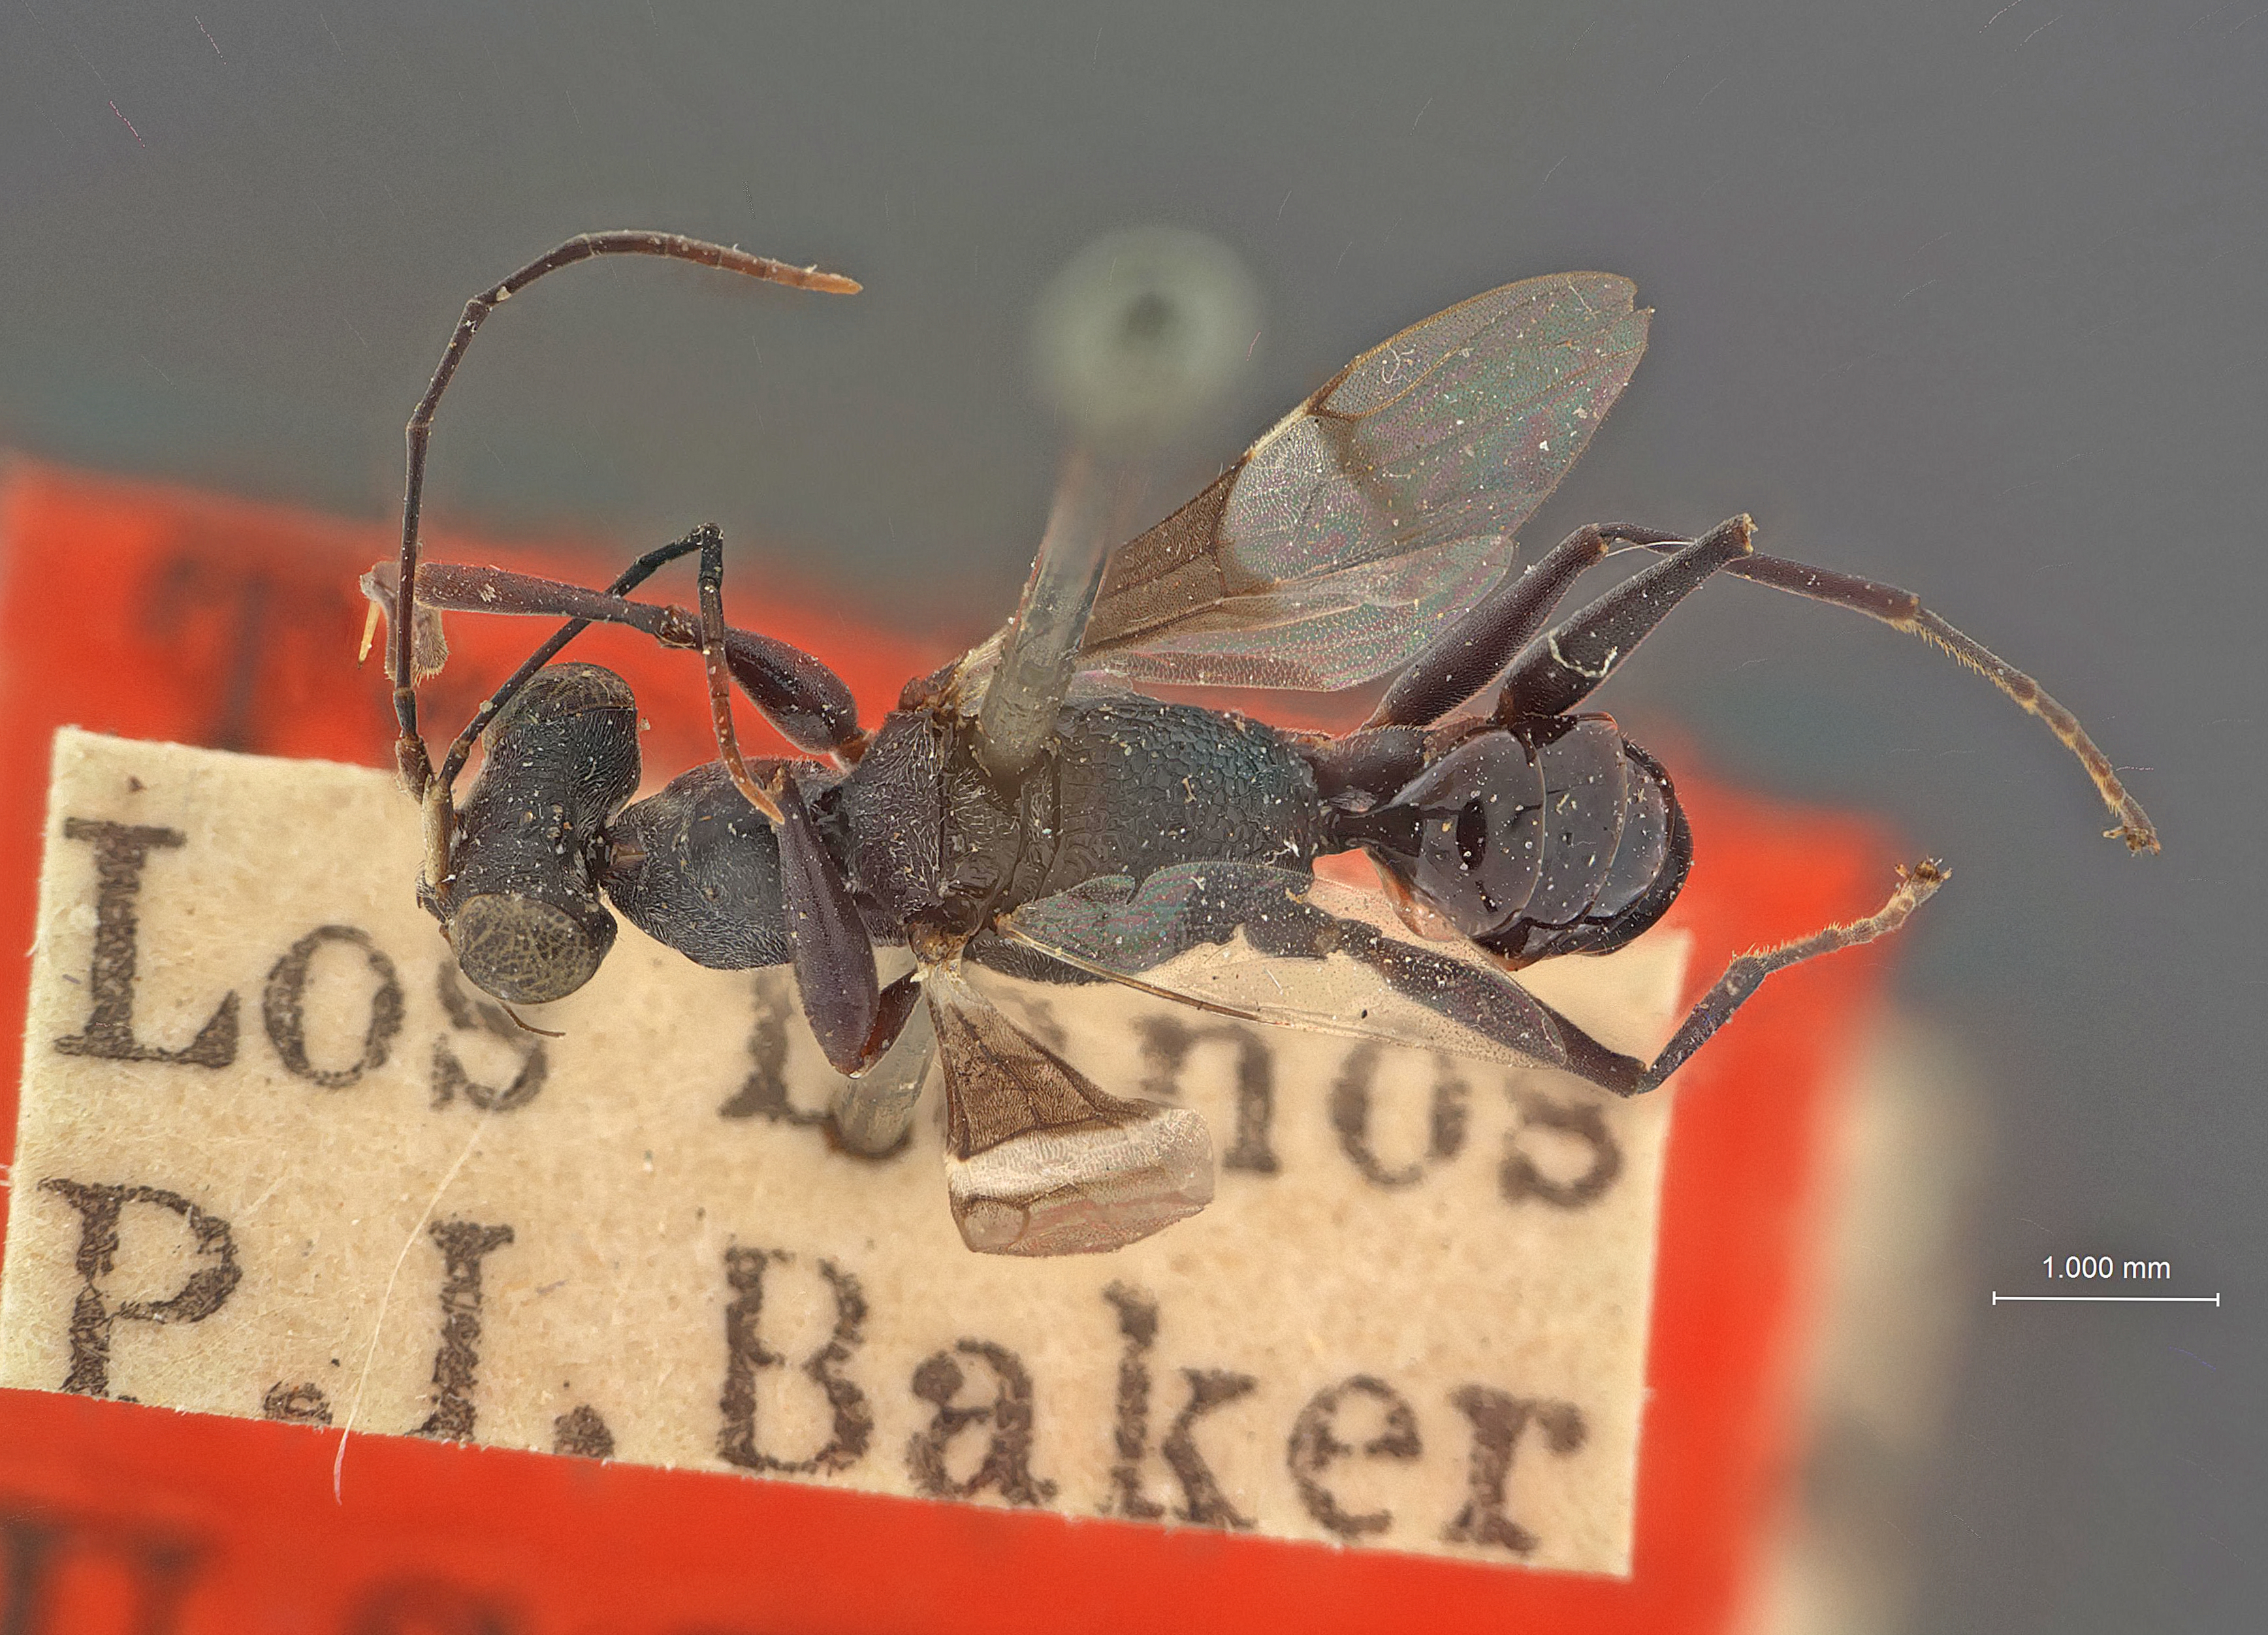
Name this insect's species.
Psilodryinus reticulatus
